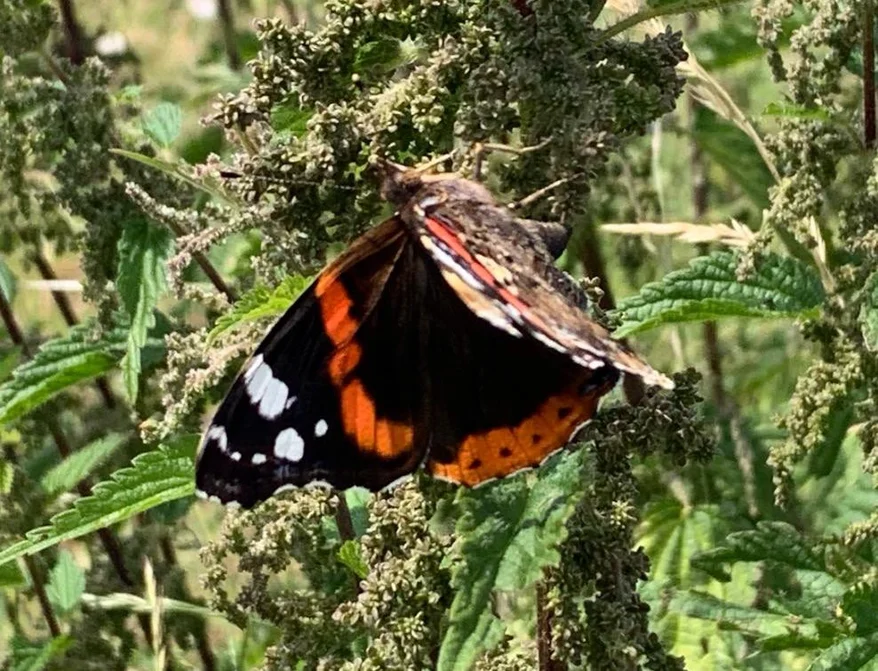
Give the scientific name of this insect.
Vanessa atalanta
